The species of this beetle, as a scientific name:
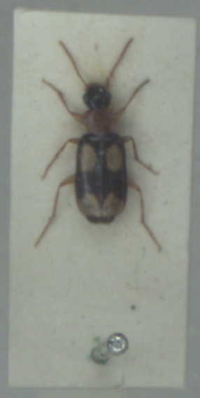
Dromius quadrimaculatus
